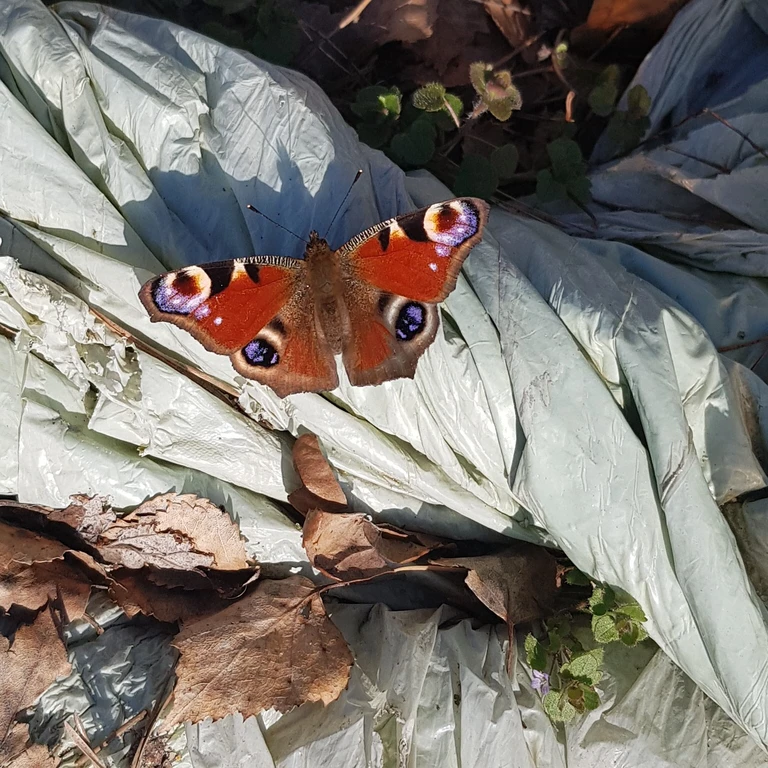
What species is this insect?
Aglais io
